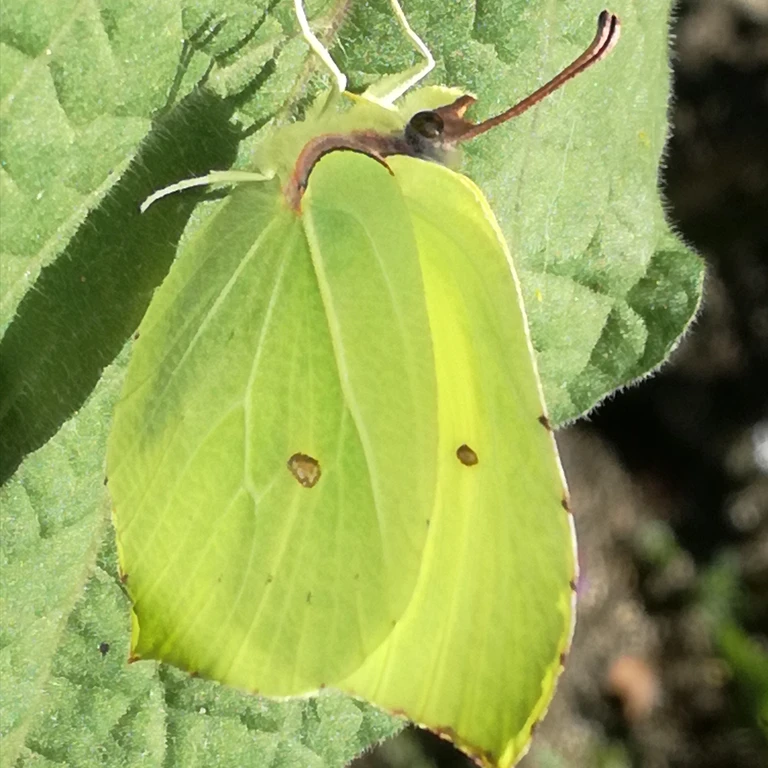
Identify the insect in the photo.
Gonepteryx rhamni
